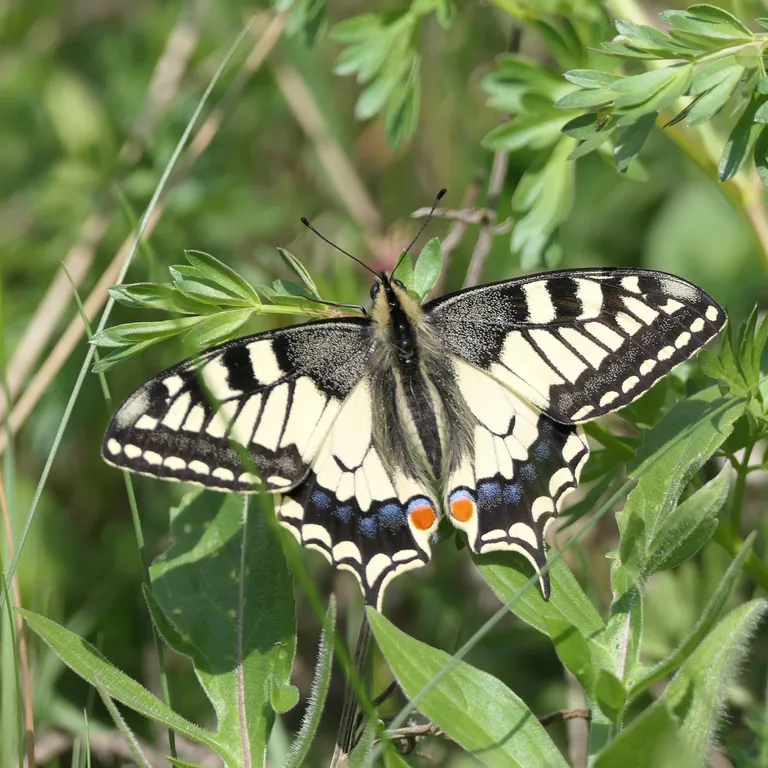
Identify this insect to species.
Papilio machaon
